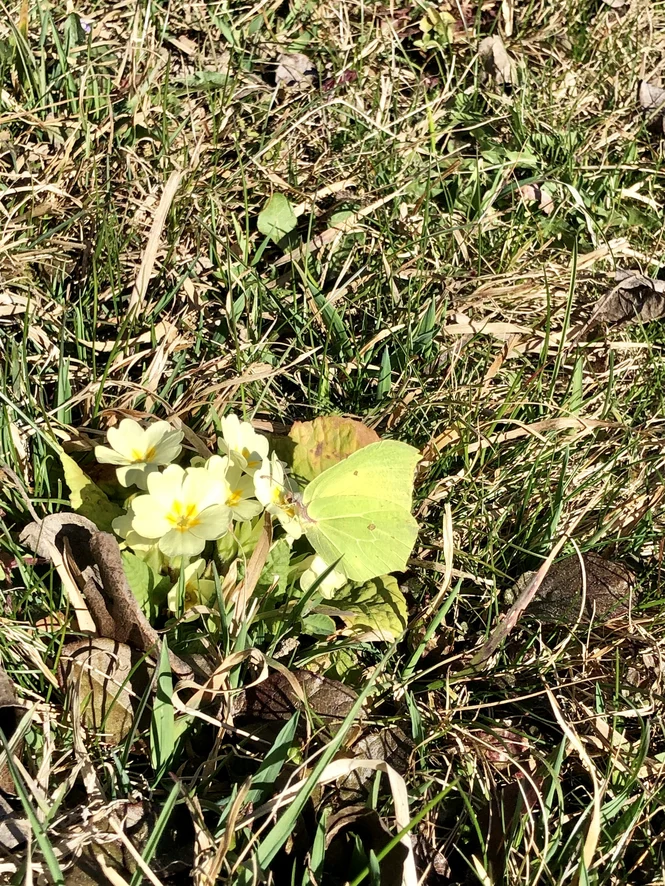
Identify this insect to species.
Gonepteryx rhamni
